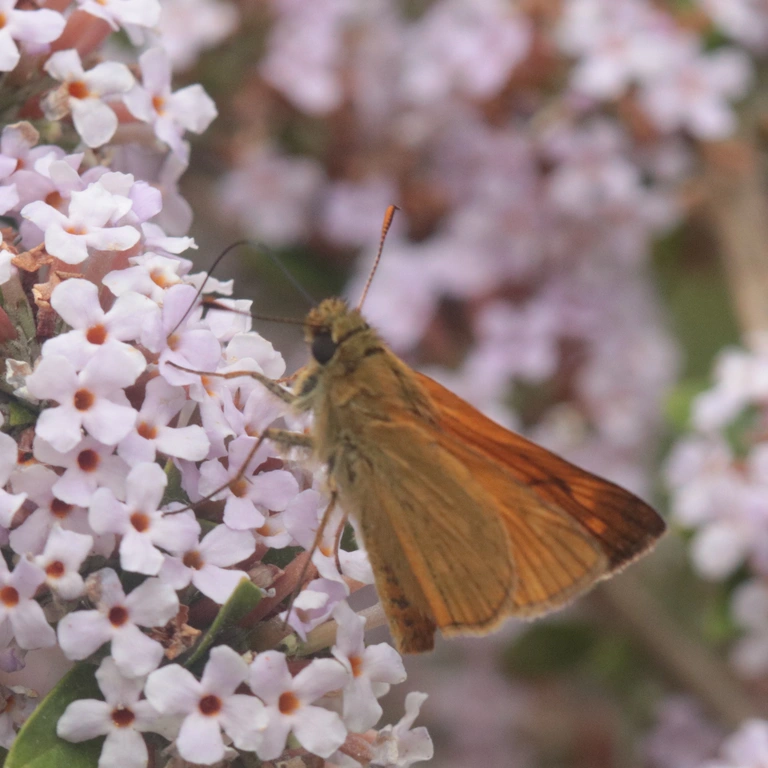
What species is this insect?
Ochlodes sylvanus (also Ochlodes venata)
